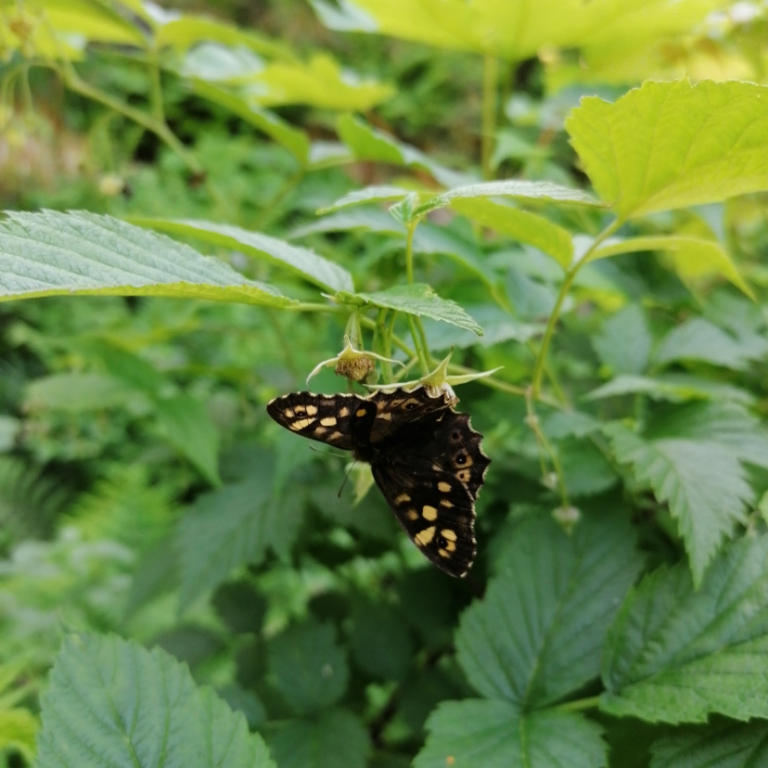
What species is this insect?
Pararge aegeria
